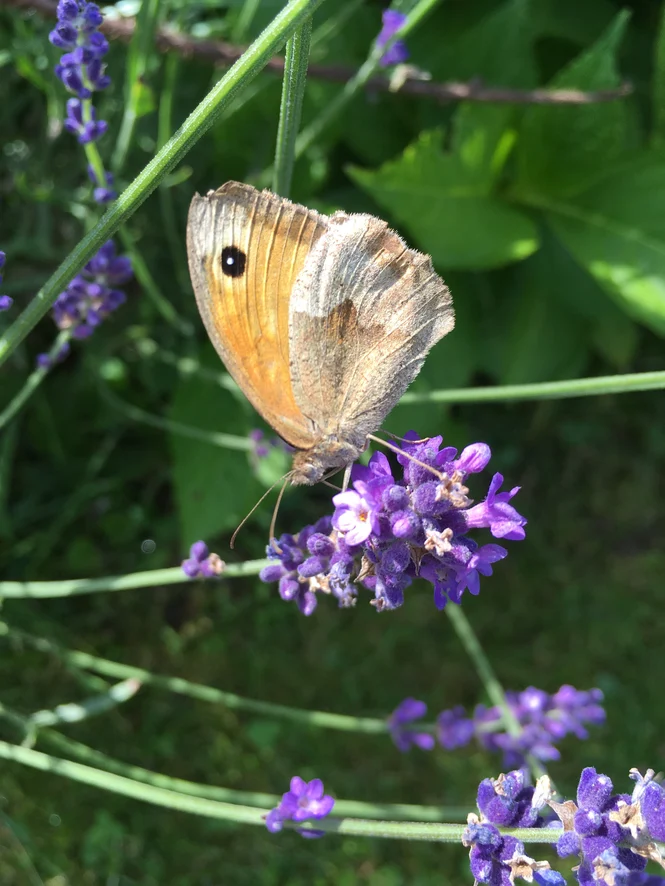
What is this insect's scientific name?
Maniola jurtina
